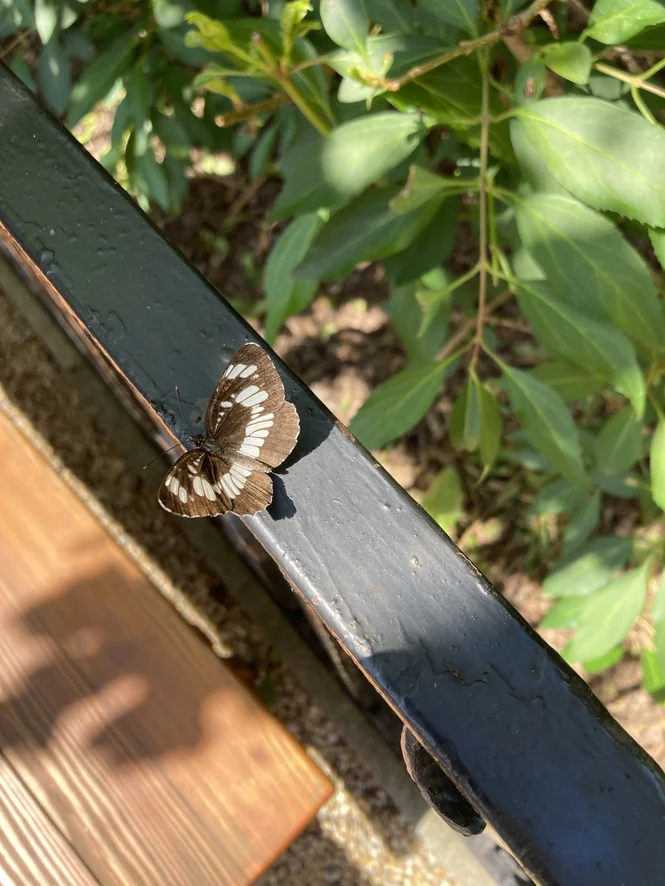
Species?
Neptis rivularis
